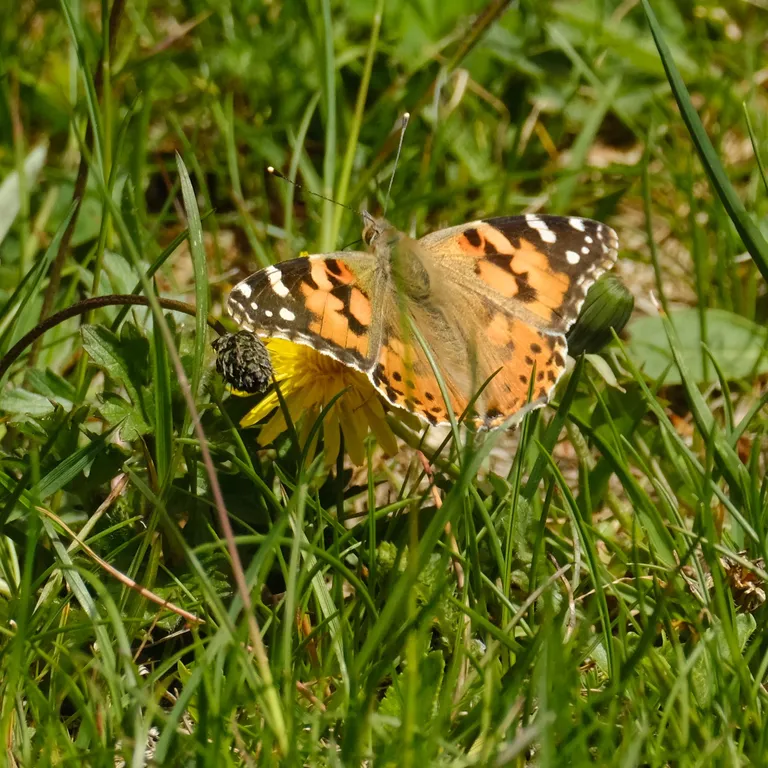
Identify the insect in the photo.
Vanessa cardui
